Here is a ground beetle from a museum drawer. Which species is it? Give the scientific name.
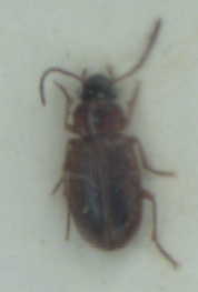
Dicheirotrichus placidus
